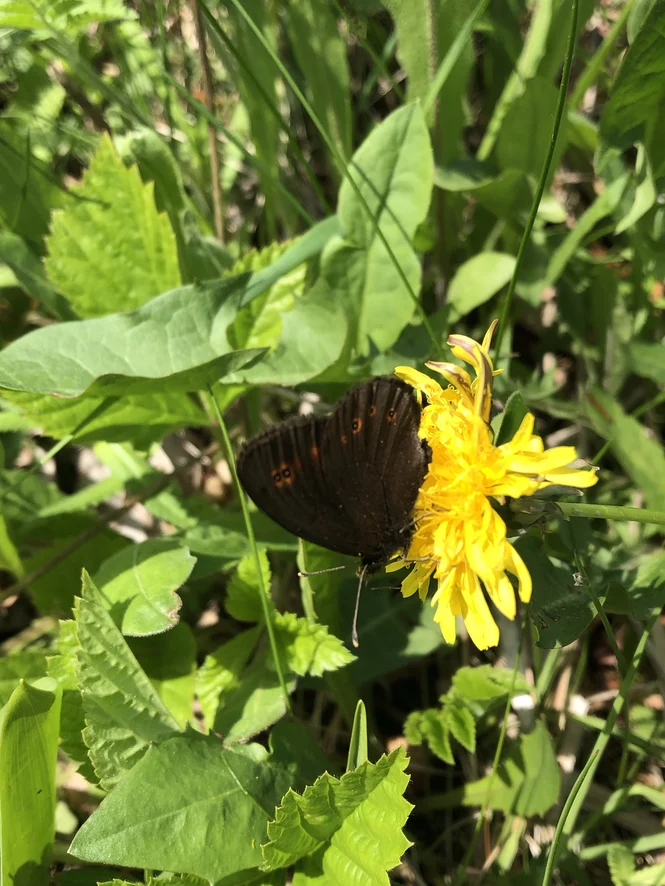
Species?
Erebia medusa
